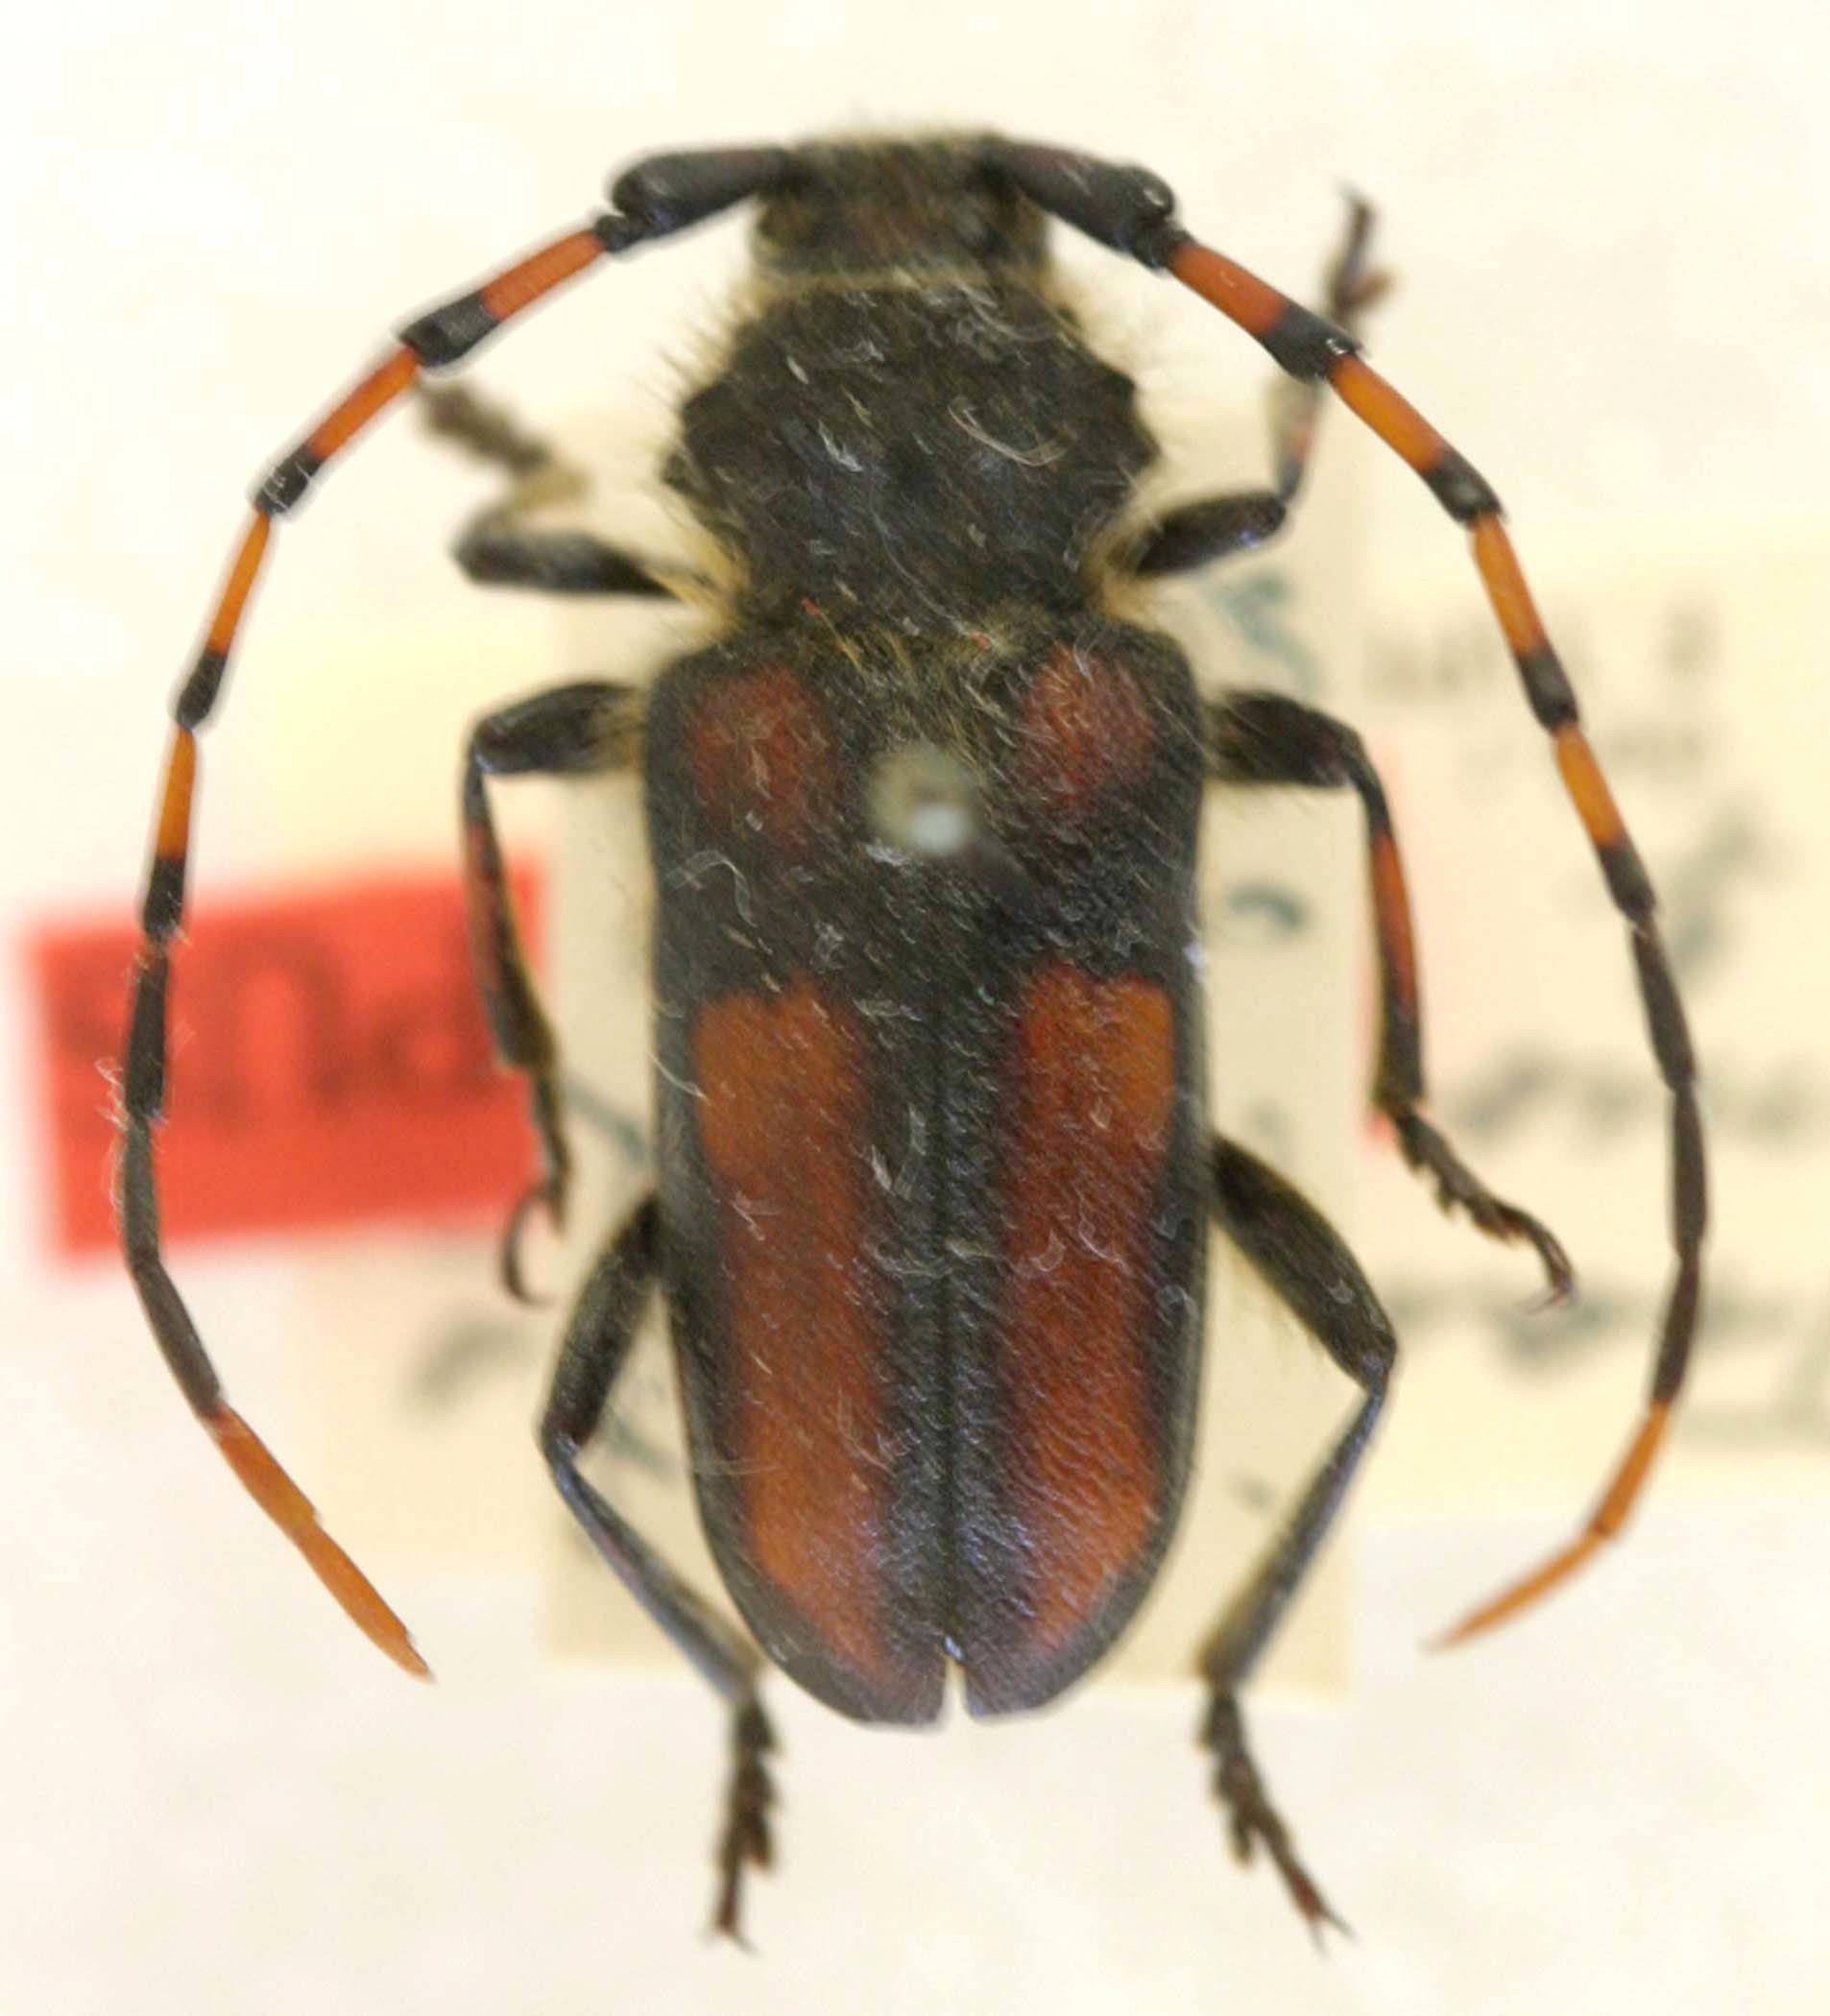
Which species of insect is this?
Deretrachys montanus (also Trachyderes montanus)
